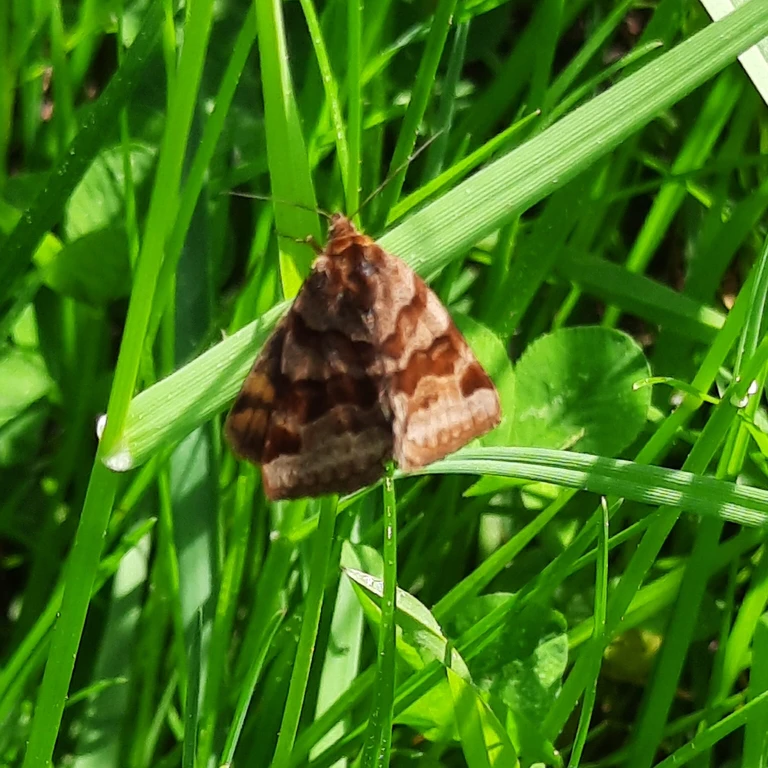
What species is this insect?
Euclidia glyphica
